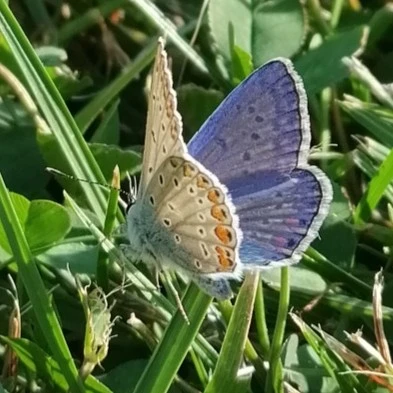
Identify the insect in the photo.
Polyommatus icarus
